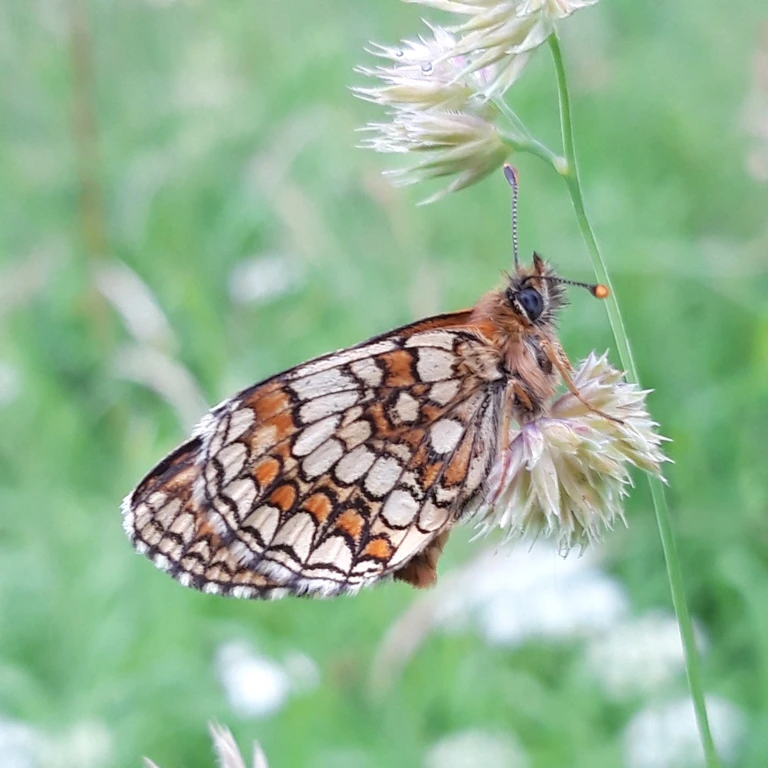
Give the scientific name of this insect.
Melitaea athalia
